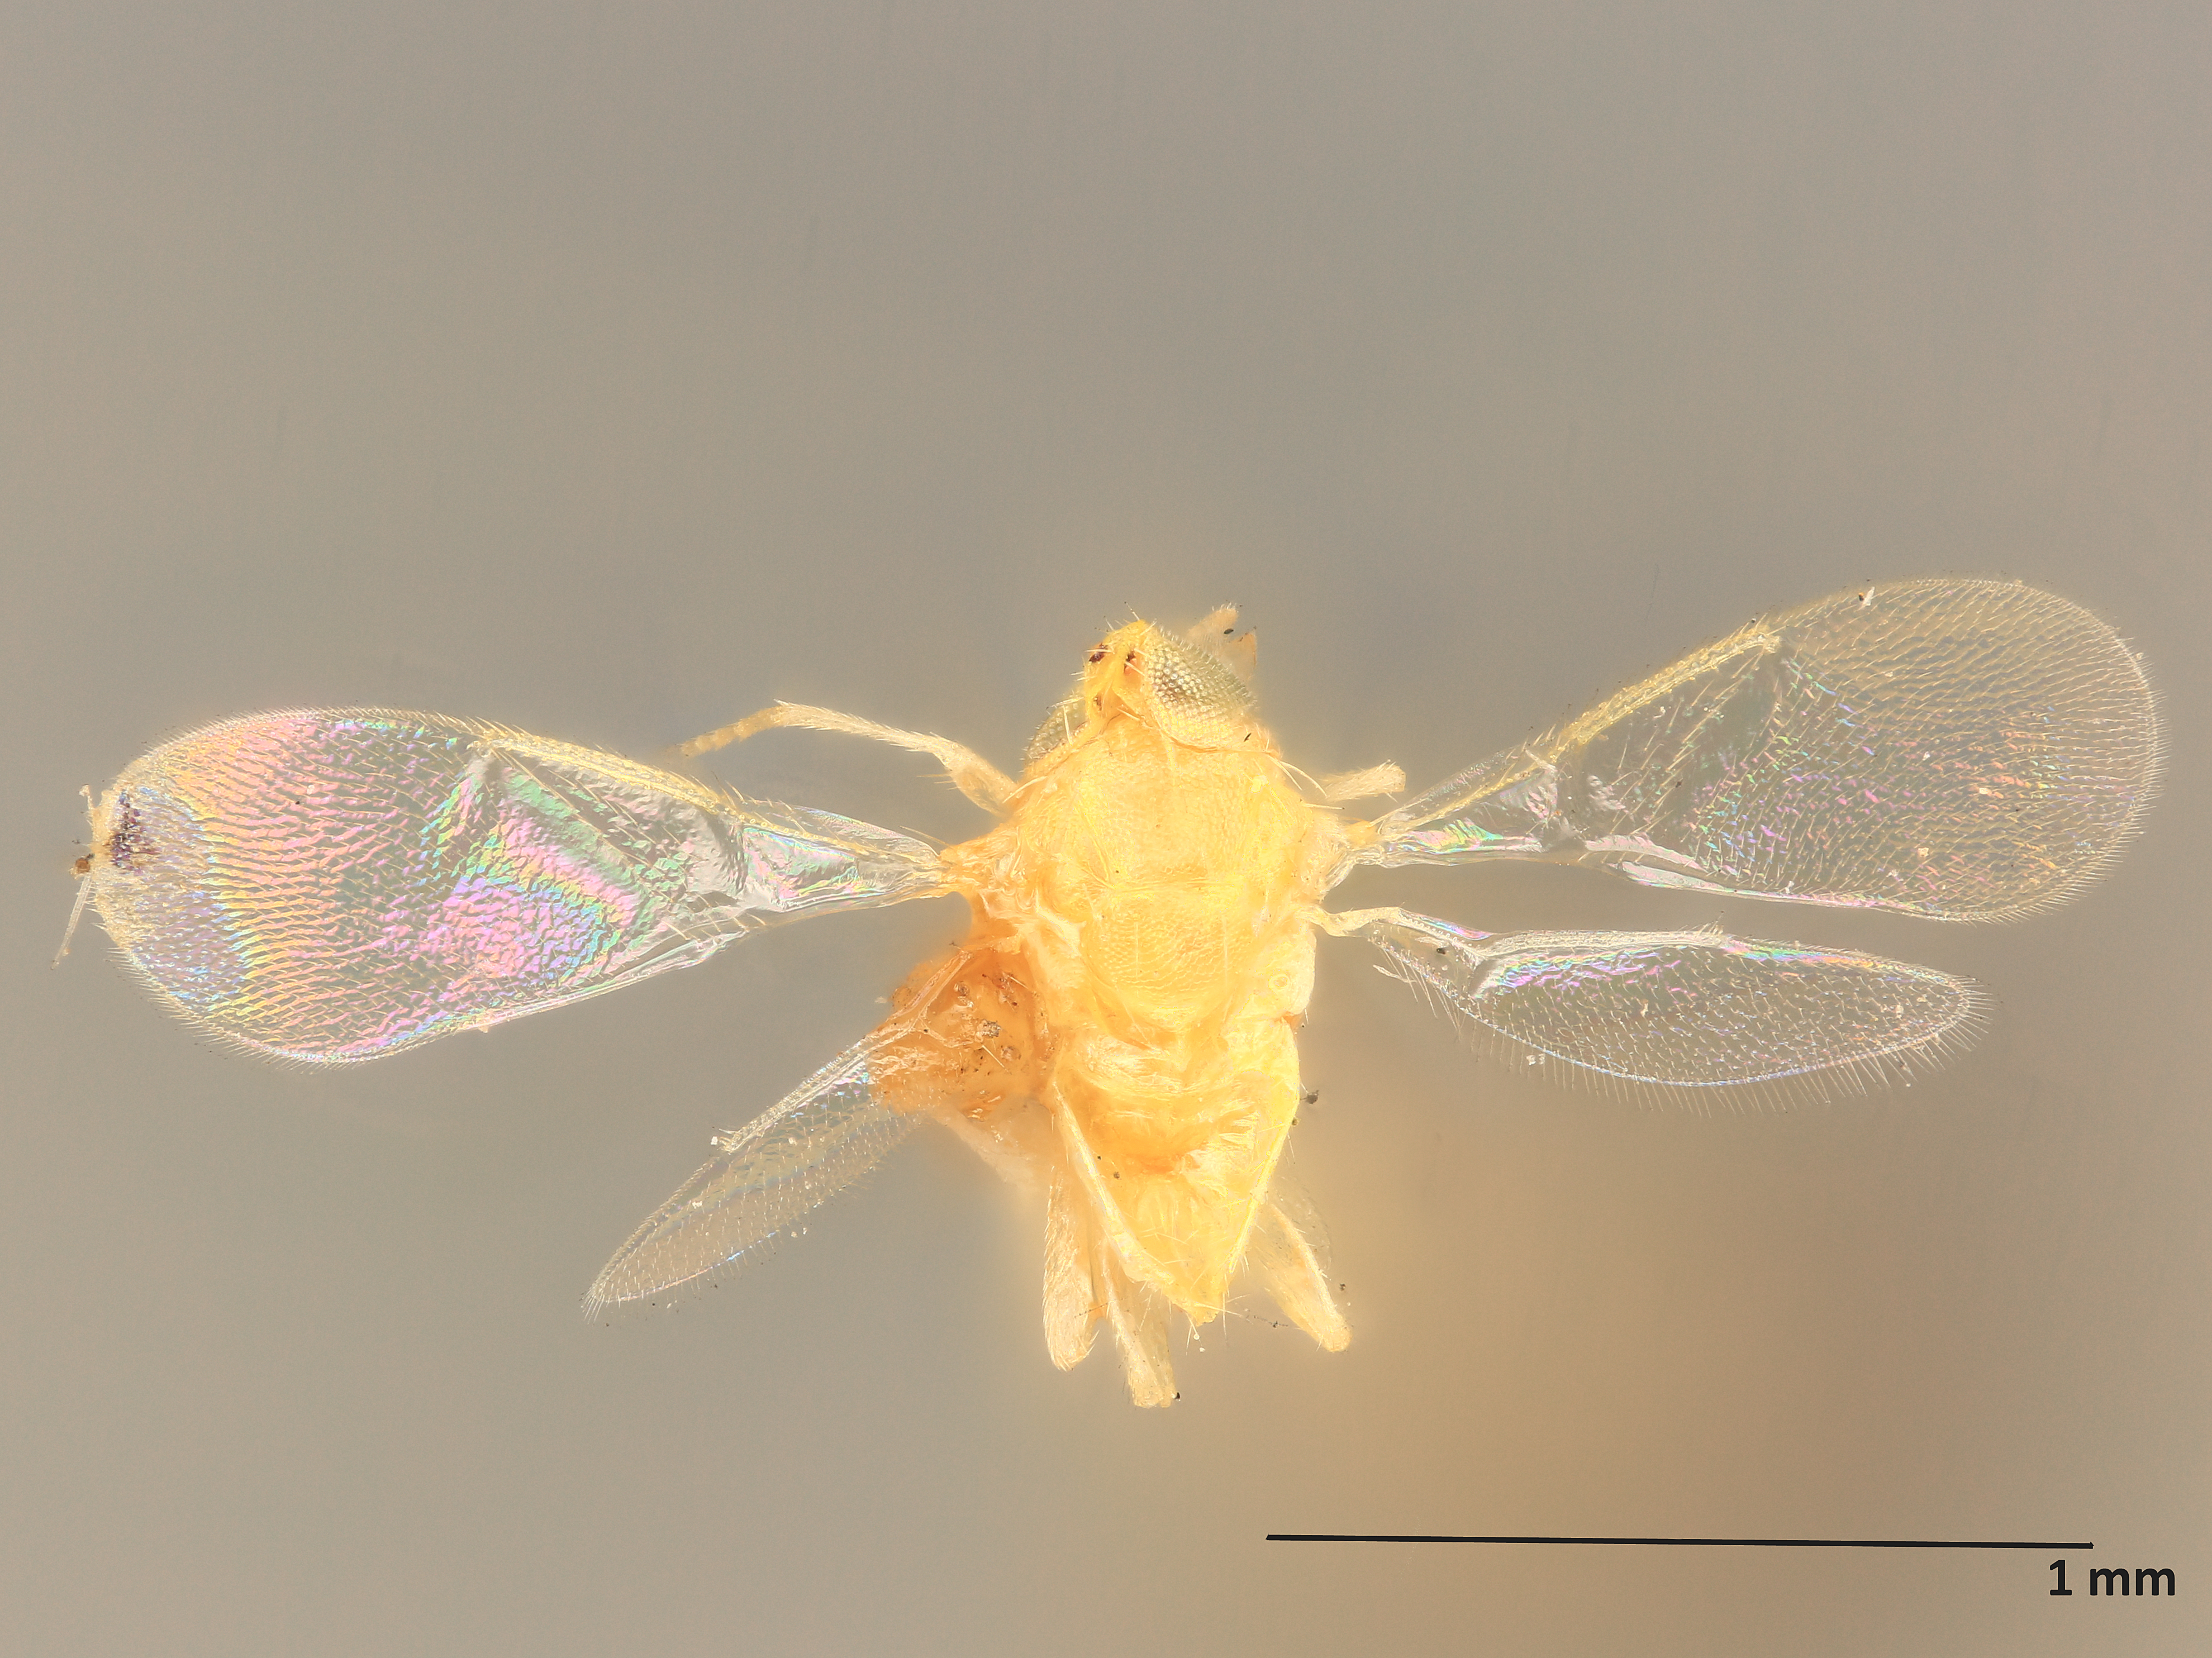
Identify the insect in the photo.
Aphelinus perpallidus
